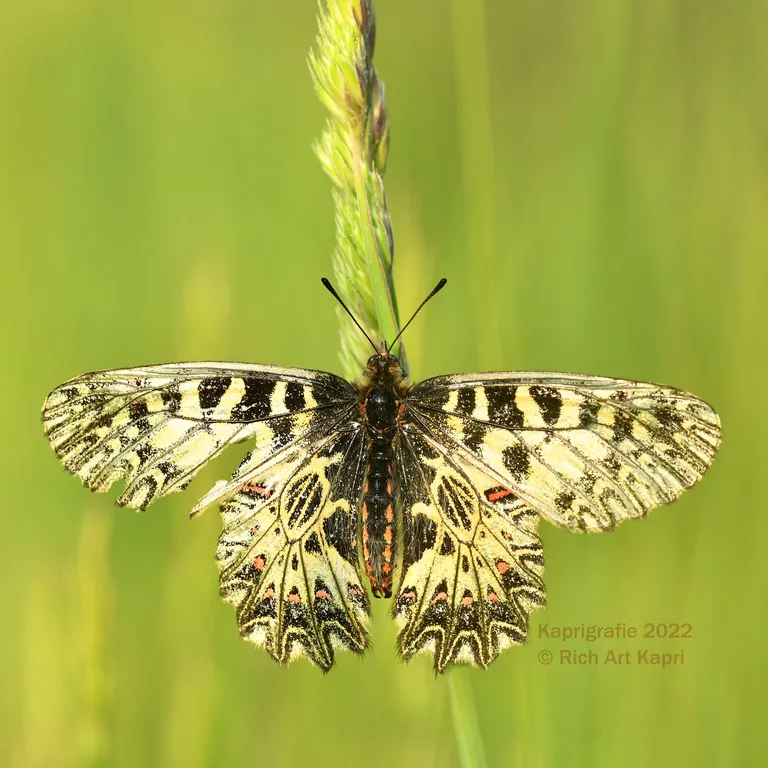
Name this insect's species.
Zerynthia polyxena
